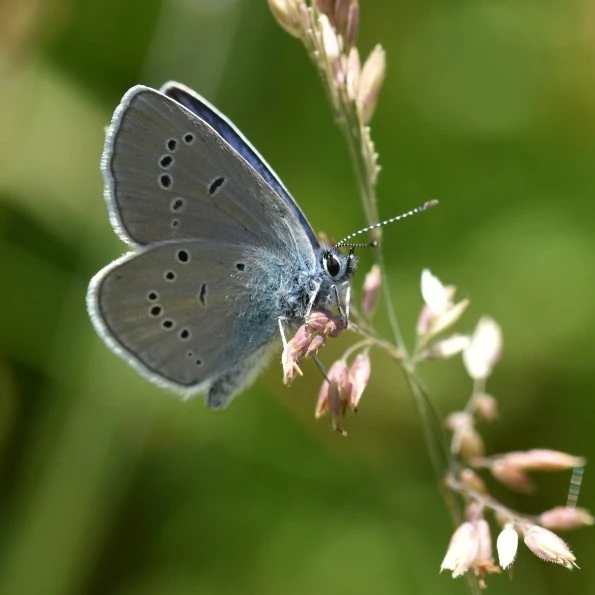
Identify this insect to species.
Cyaniris semiargus
